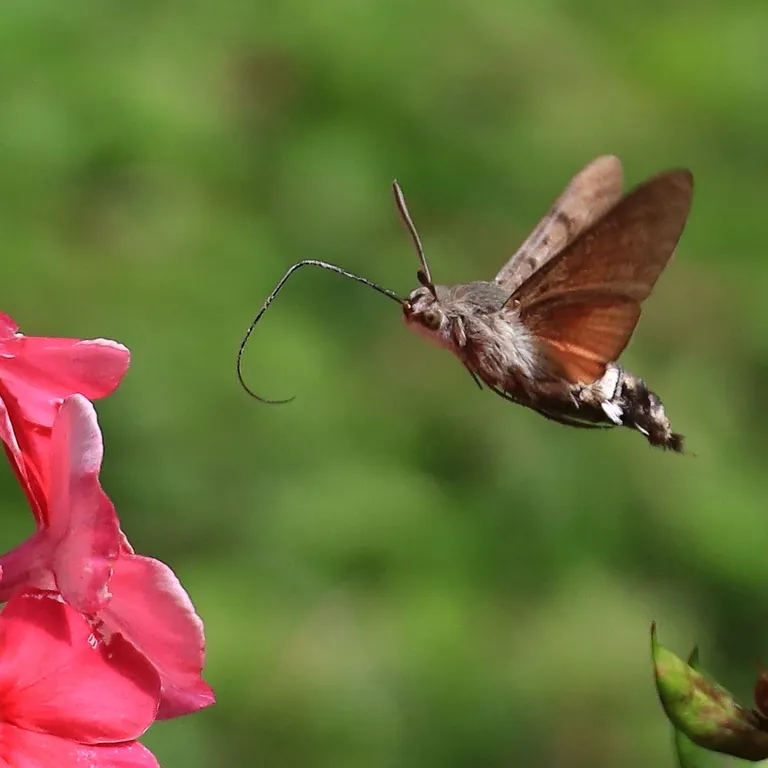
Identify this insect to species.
Macroglossum stellatarum
